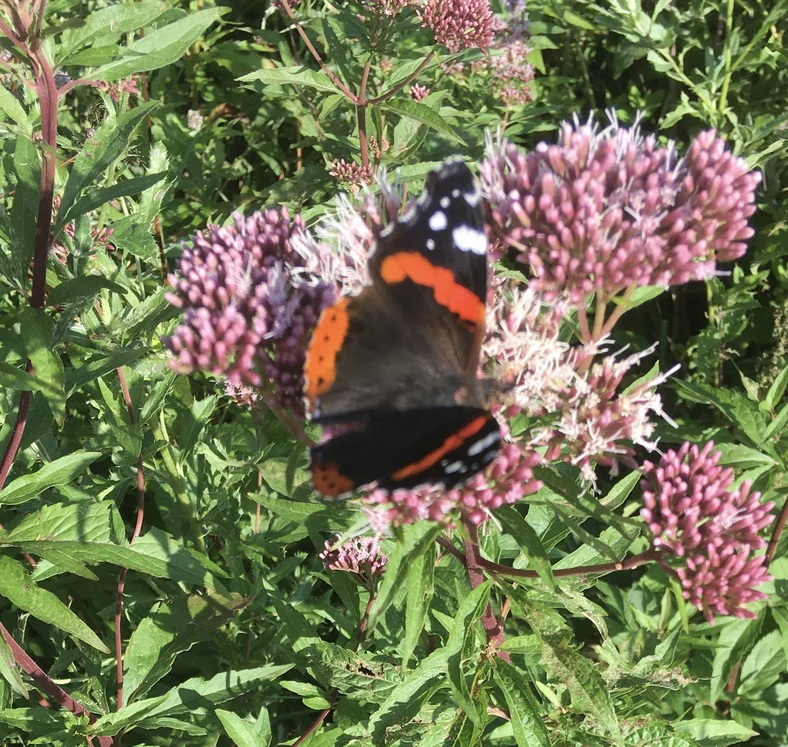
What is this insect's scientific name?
Vanessa atalanta
